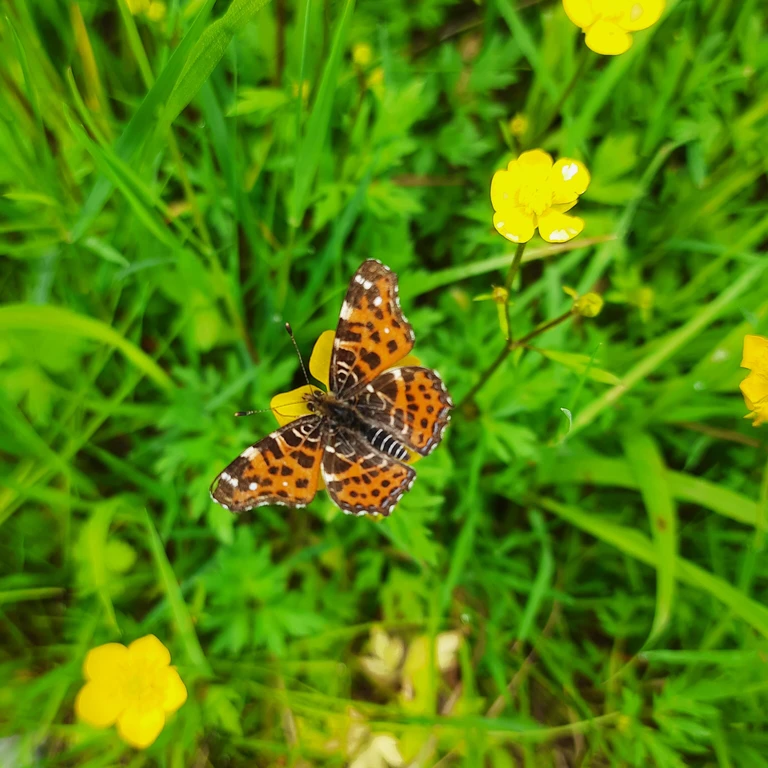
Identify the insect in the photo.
Araschnia levana
